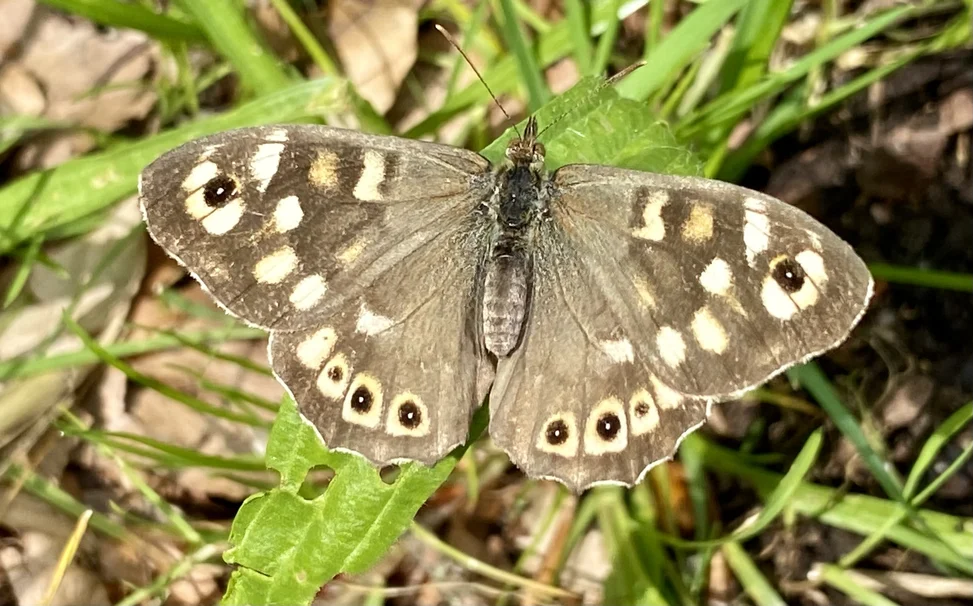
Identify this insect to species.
Pararge aegeria
